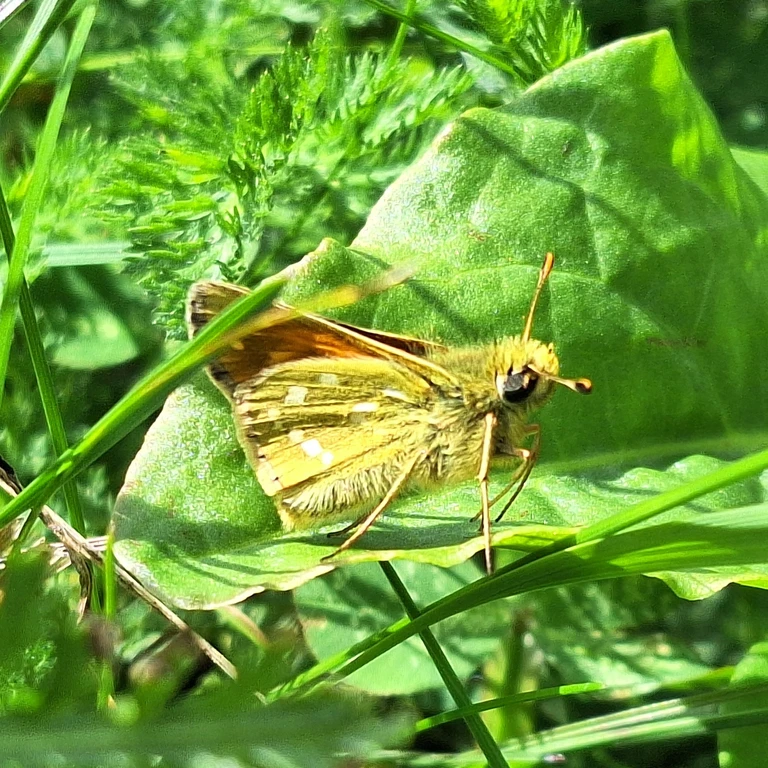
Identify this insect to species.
Hesperia comma
